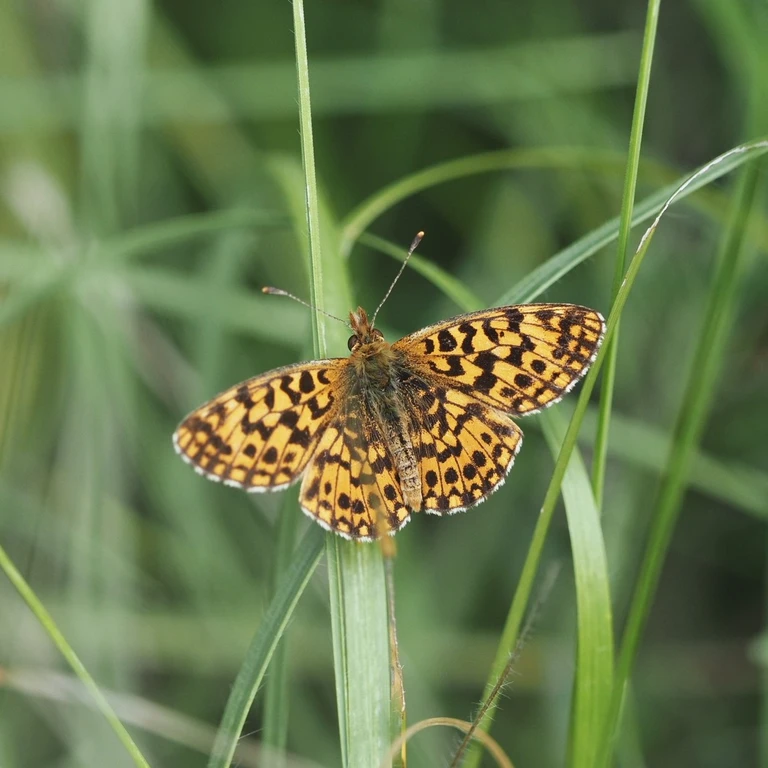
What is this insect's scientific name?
Boloria dia
